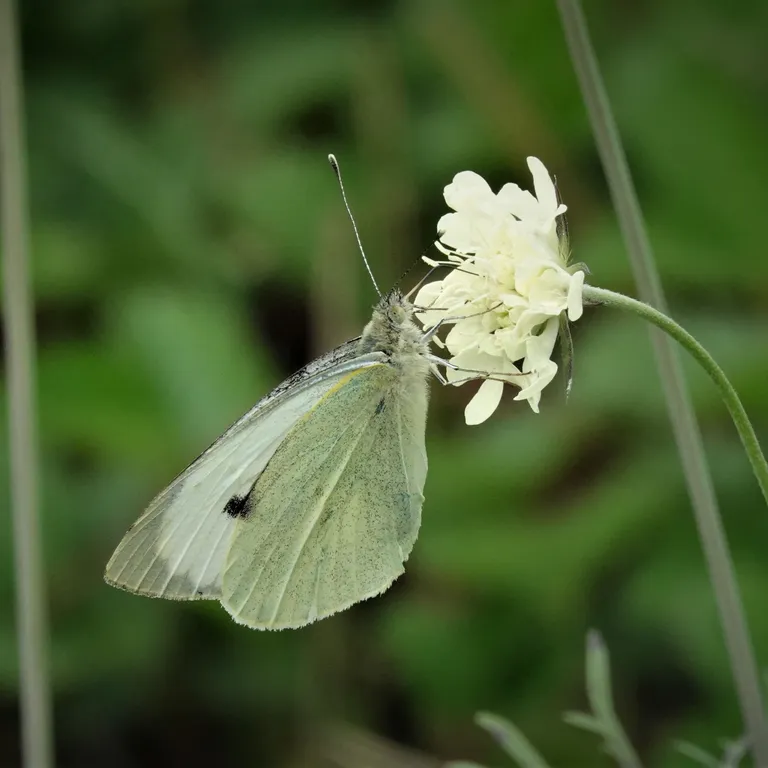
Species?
Pieris brassicae
